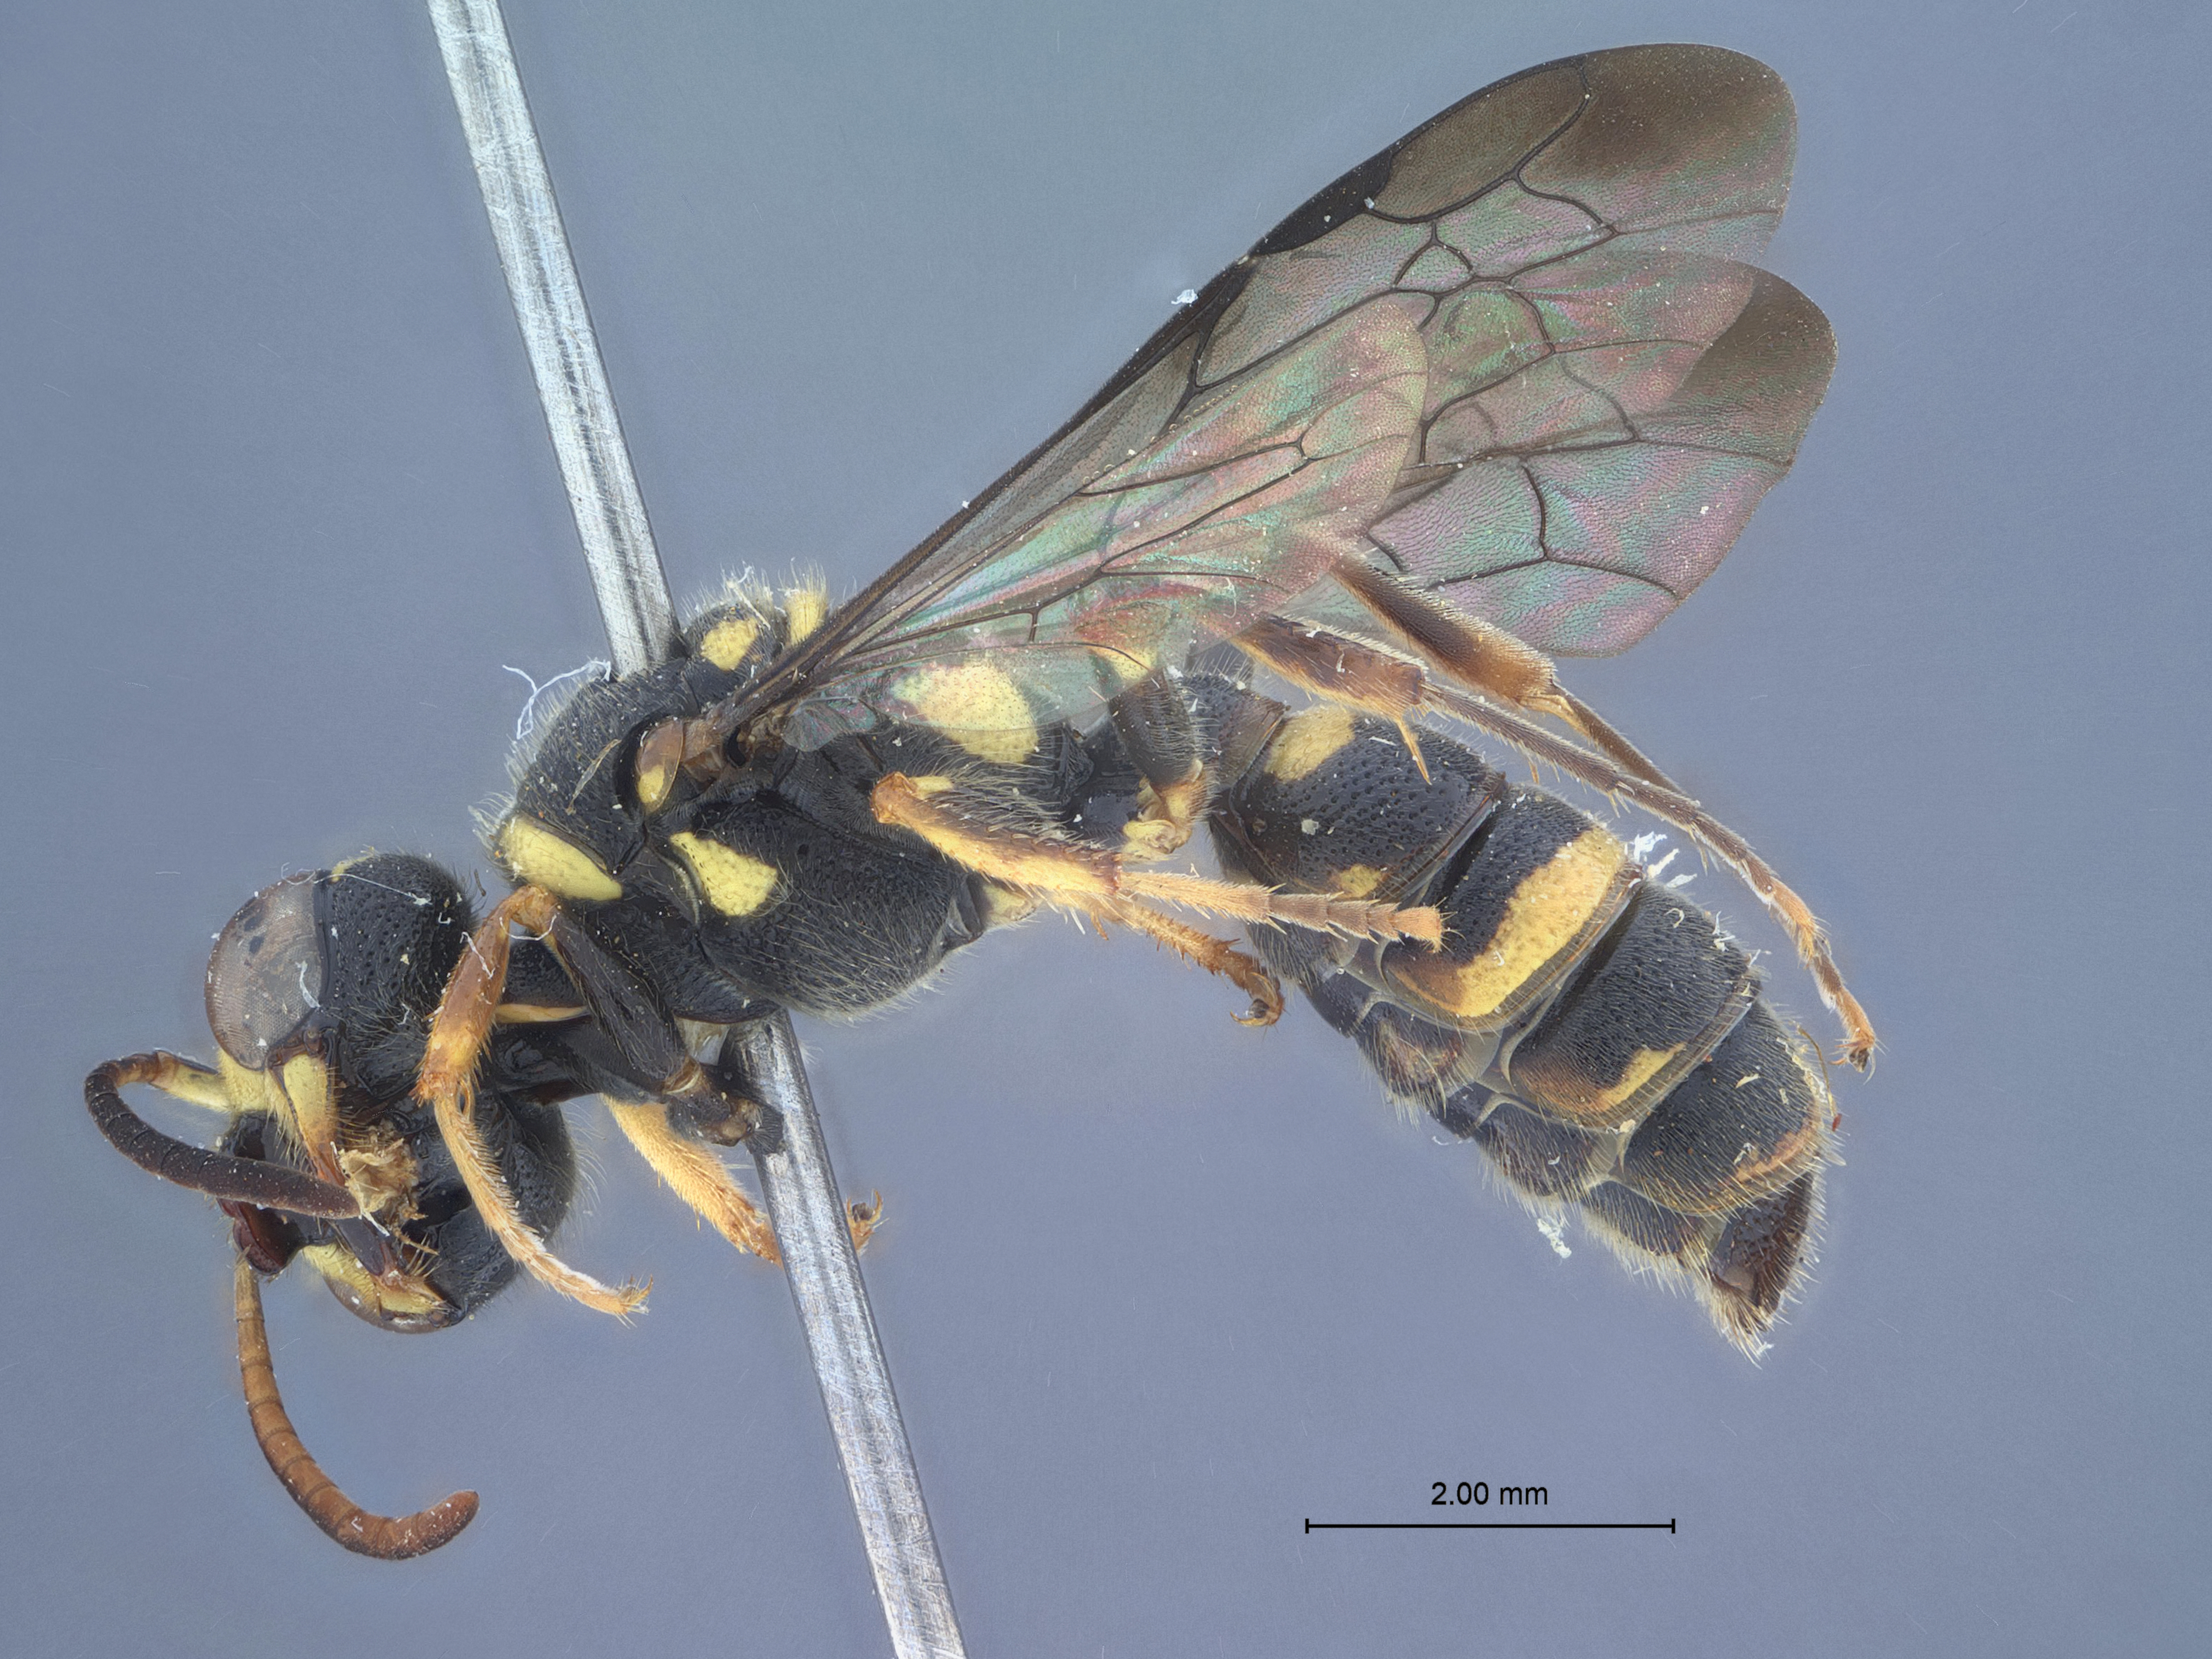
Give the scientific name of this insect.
Cerceris curcuionicida
